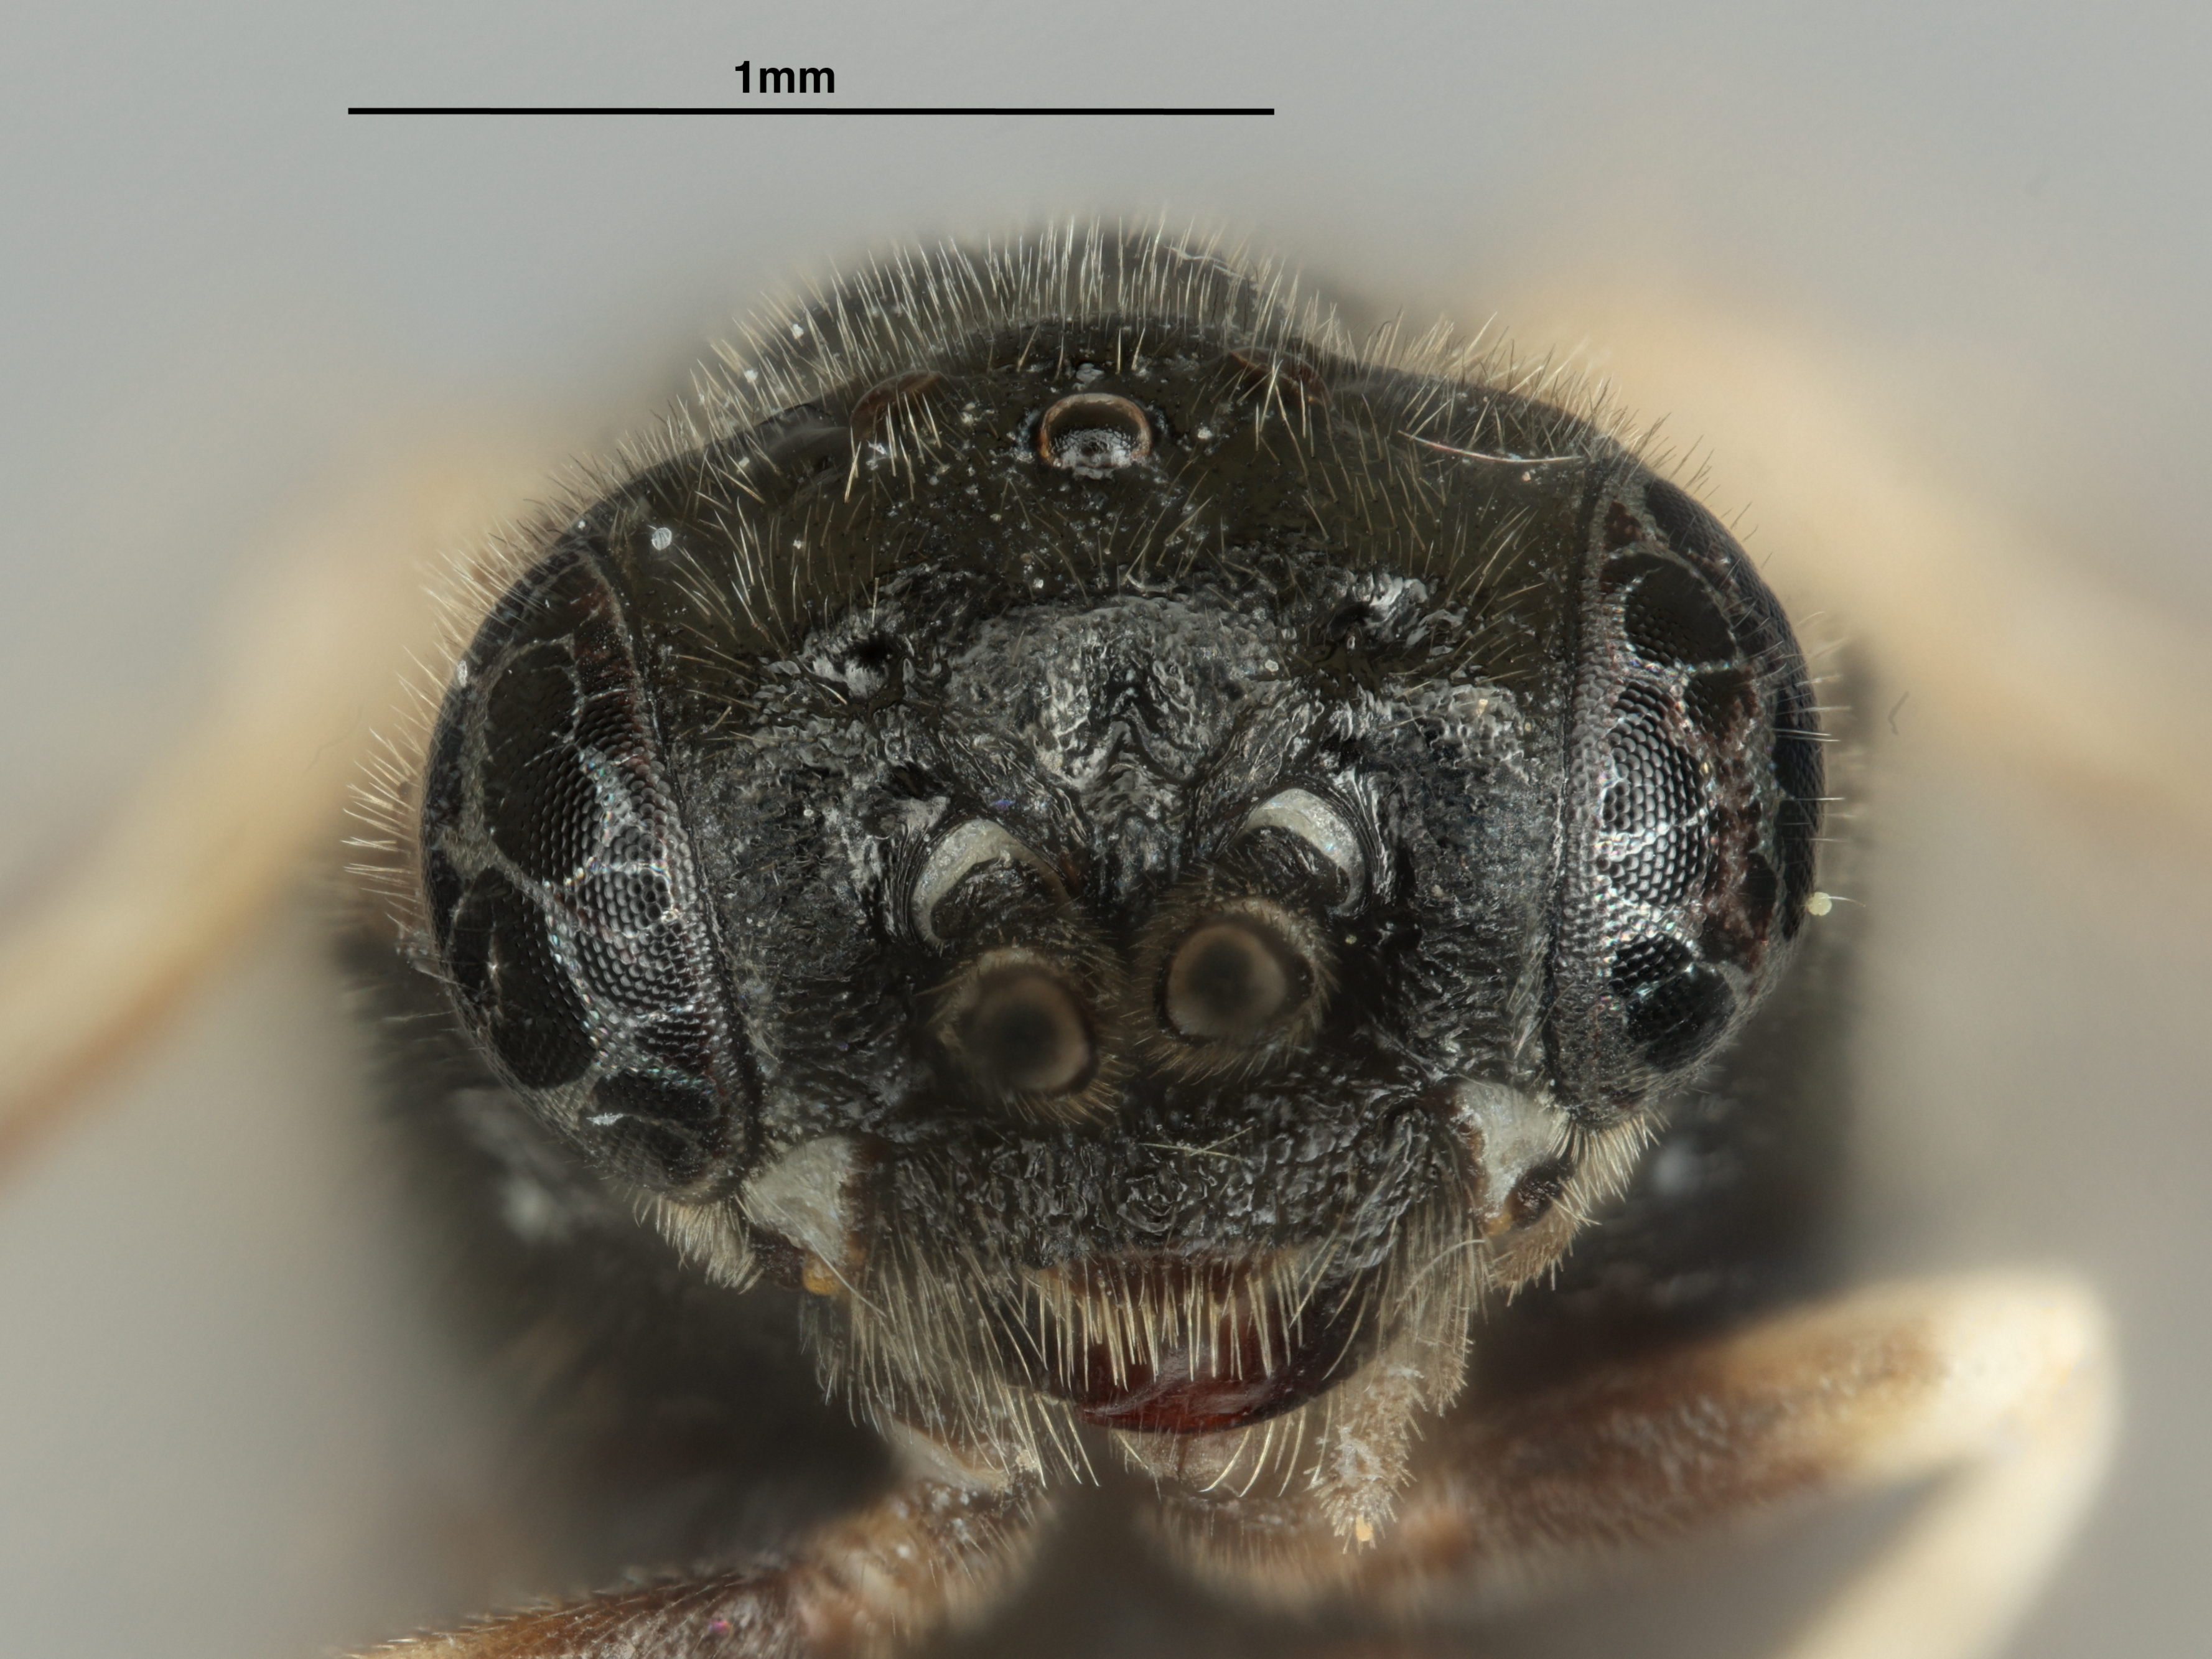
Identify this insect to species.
Monophadnoides inornatus
